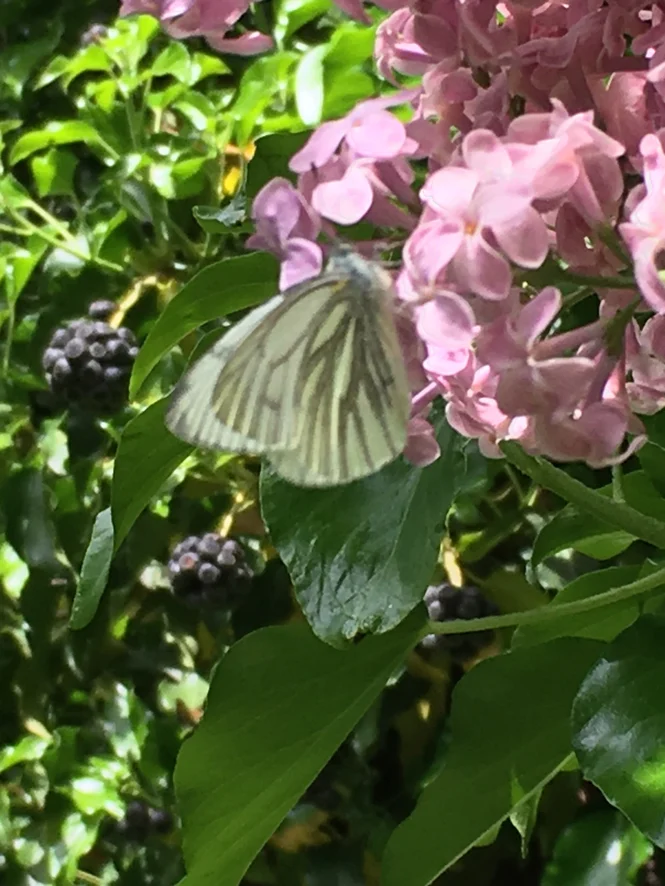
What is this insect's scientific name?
Pieris napi
